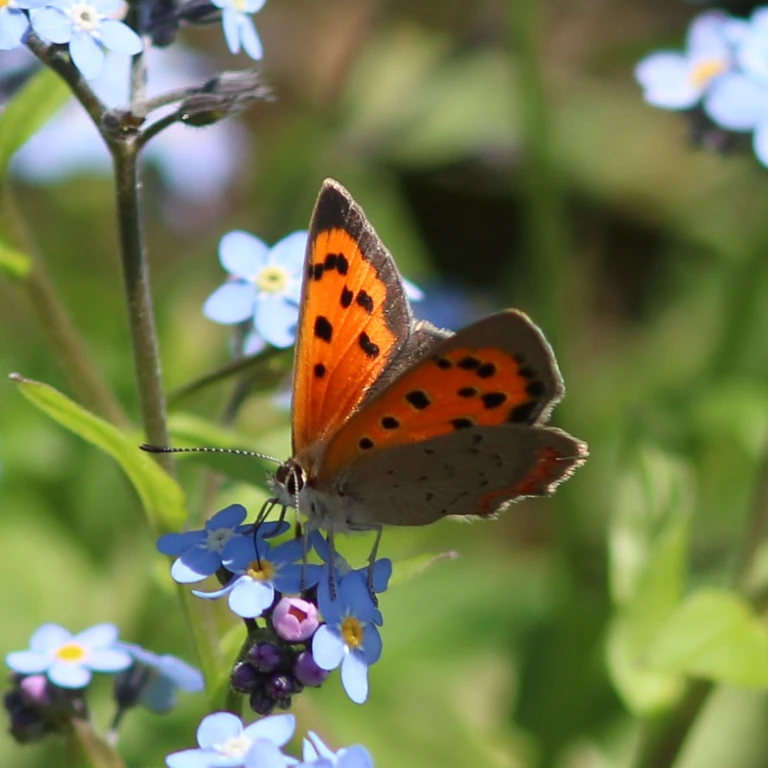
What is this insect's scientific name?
Lycaena phlaeas
